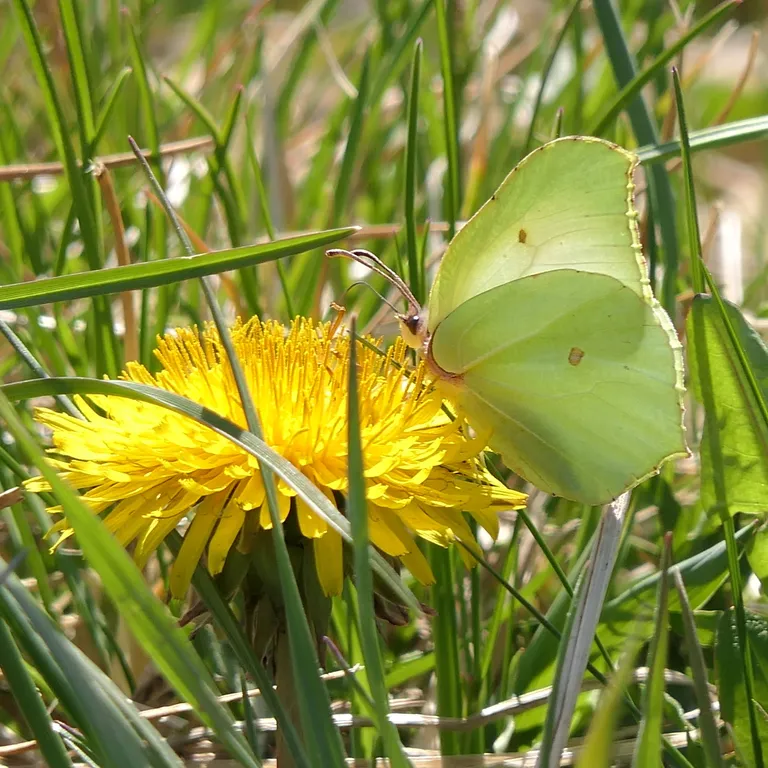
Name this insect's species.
Gonepteryx rhamni
